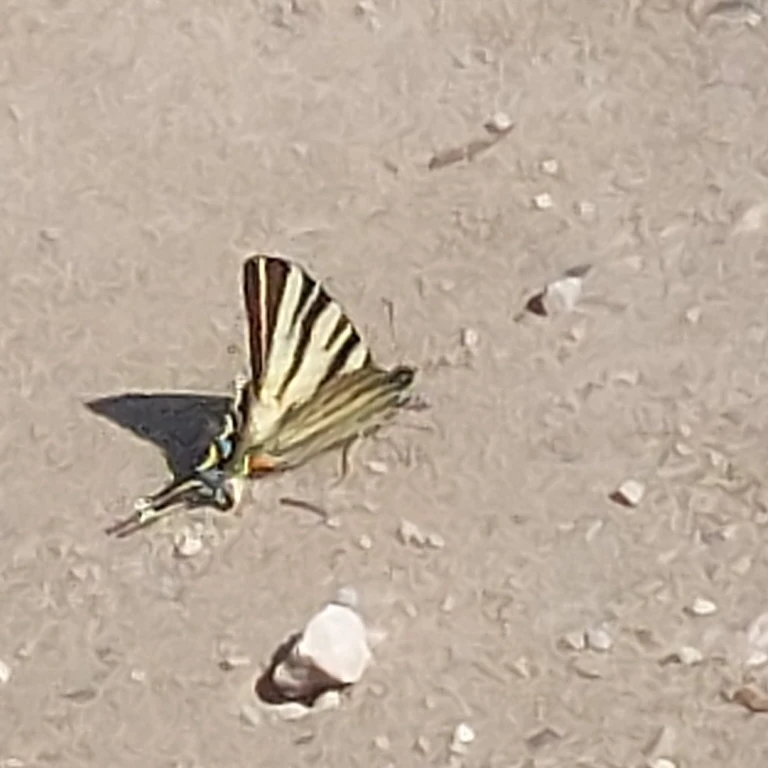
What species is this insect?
Iphiclides podalirius
